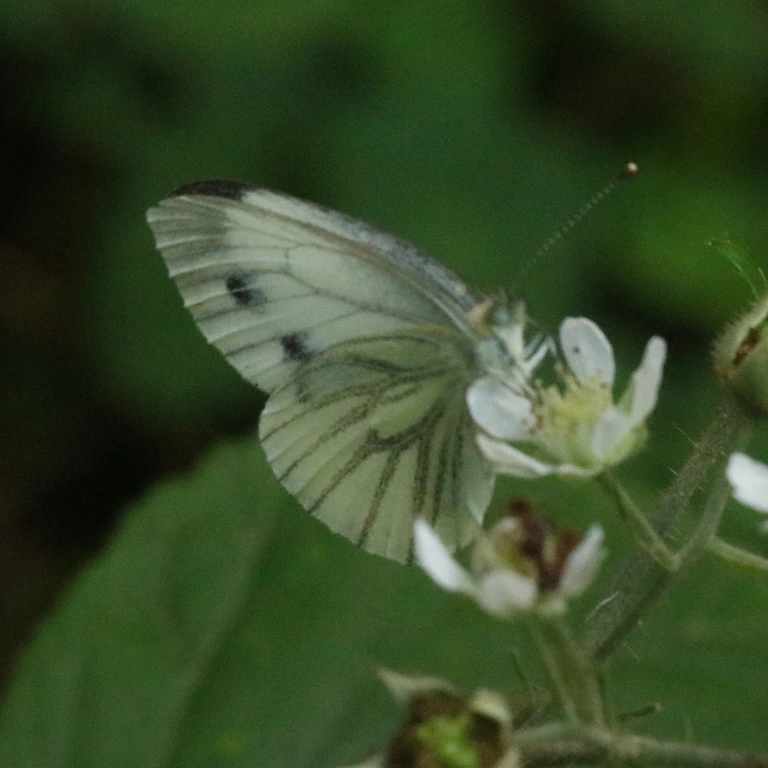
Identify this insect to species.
Pieris napi
